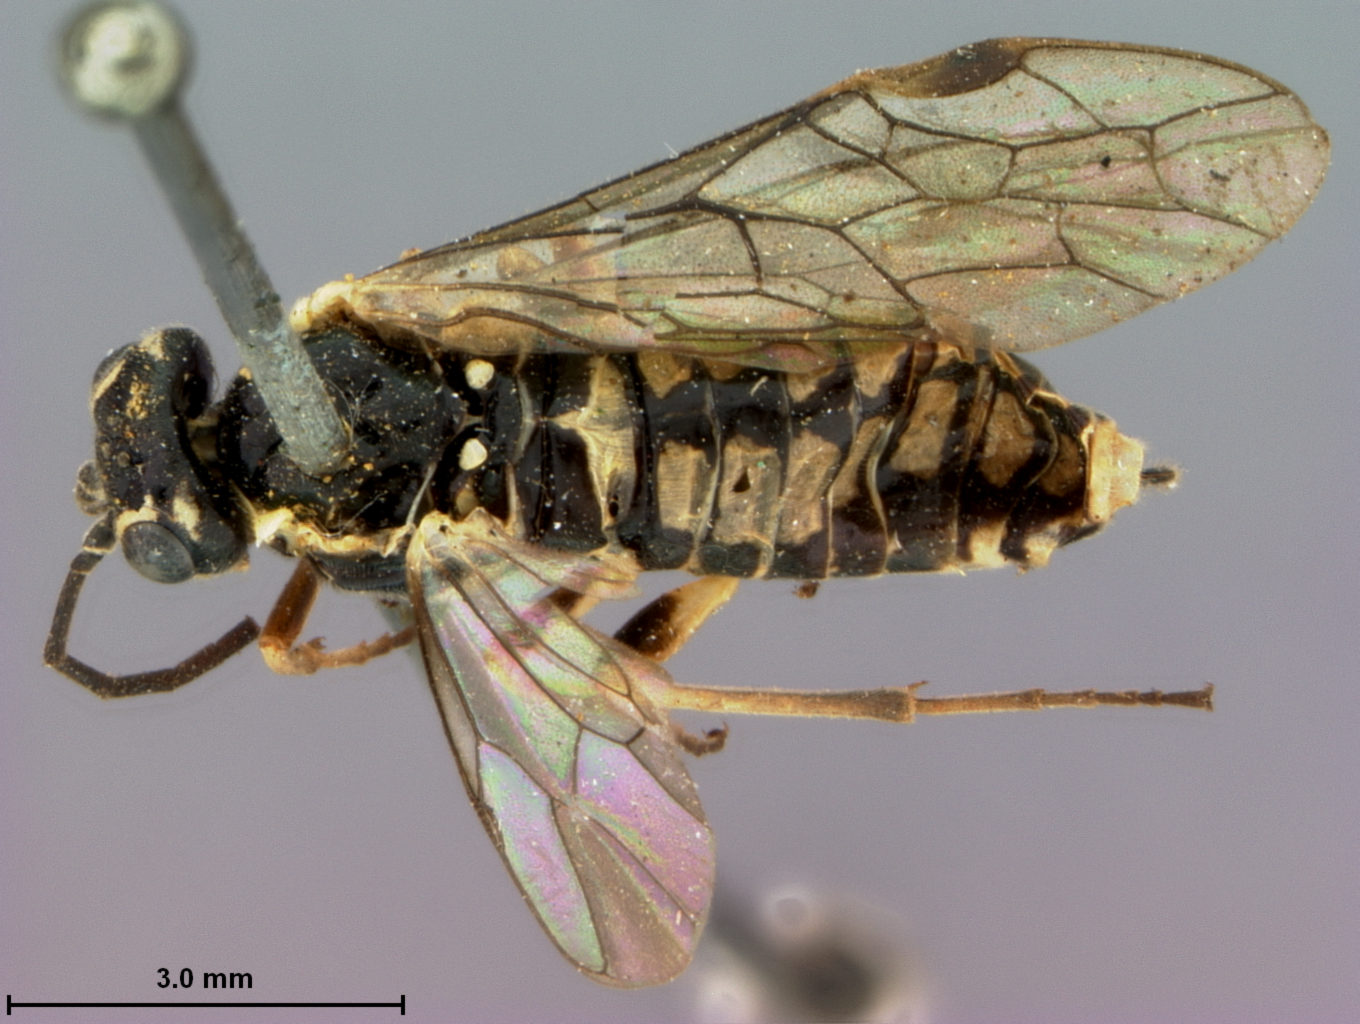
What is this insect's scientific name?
Aphilodyctium maculatum
